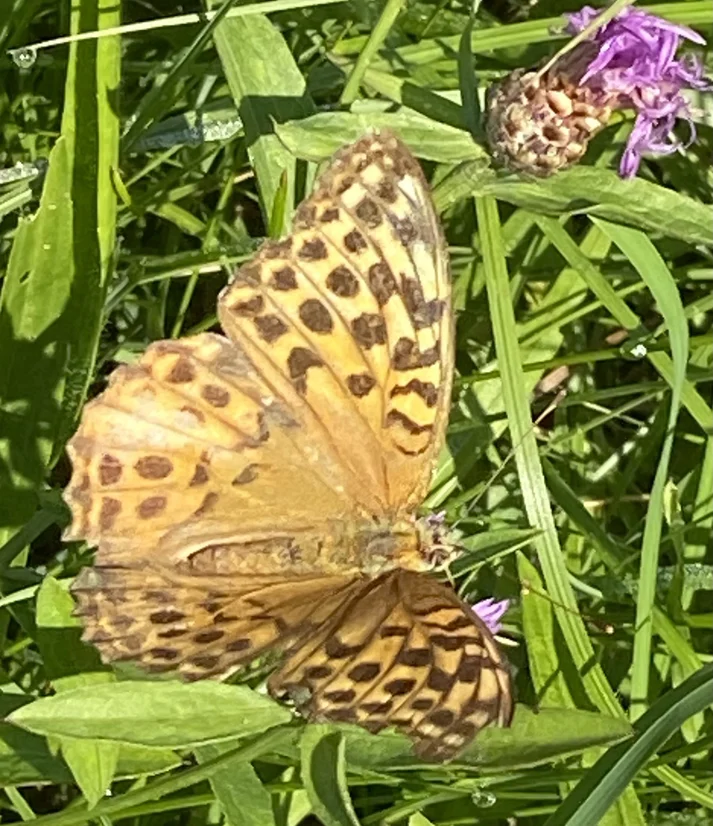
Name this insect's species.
Argynnis paphia
